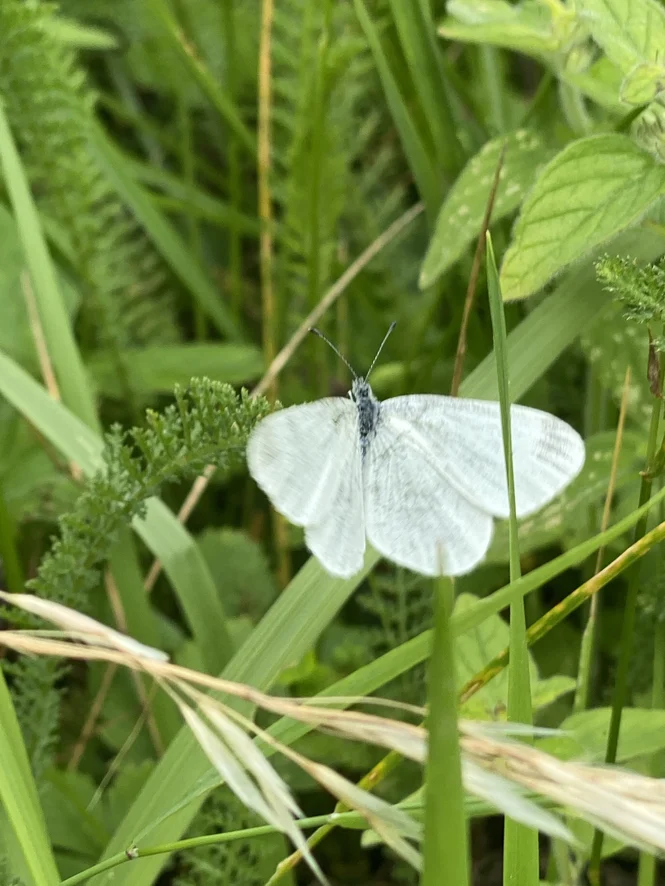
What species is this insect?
Leptidea sinapis/juvernica
